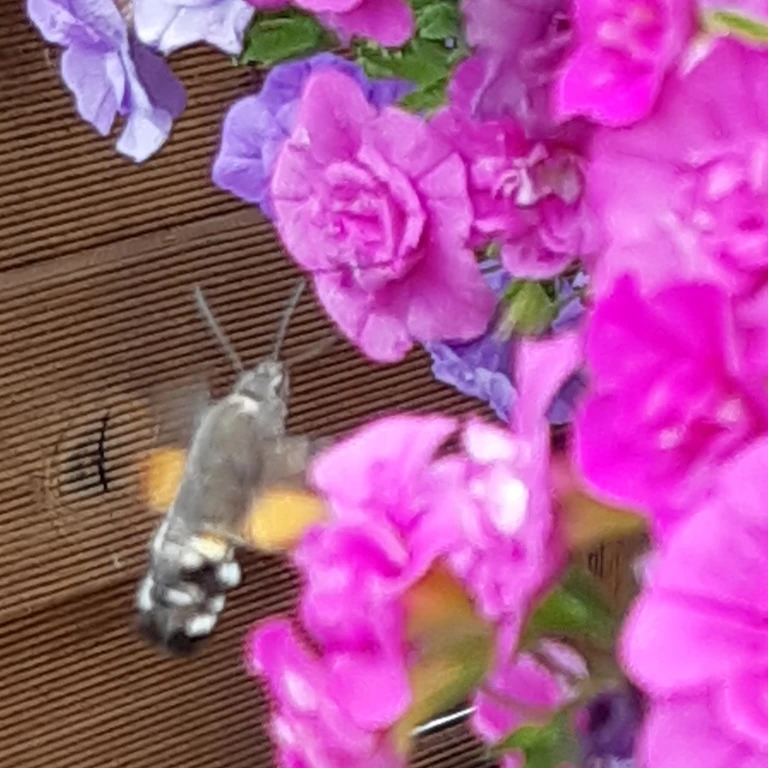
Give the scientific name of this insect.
Macroglossum stellatarum
